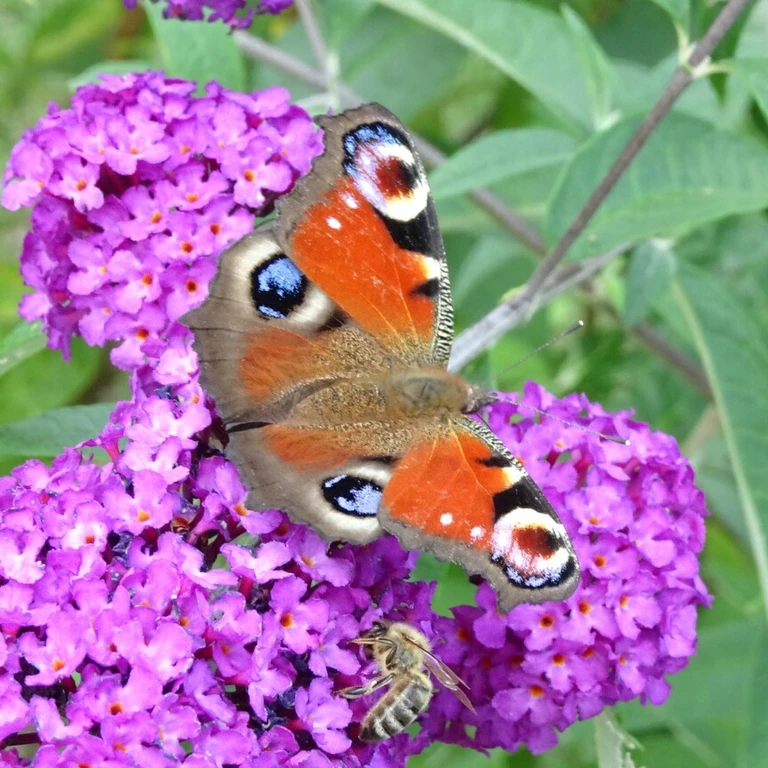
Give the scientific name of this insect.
Aglais io
